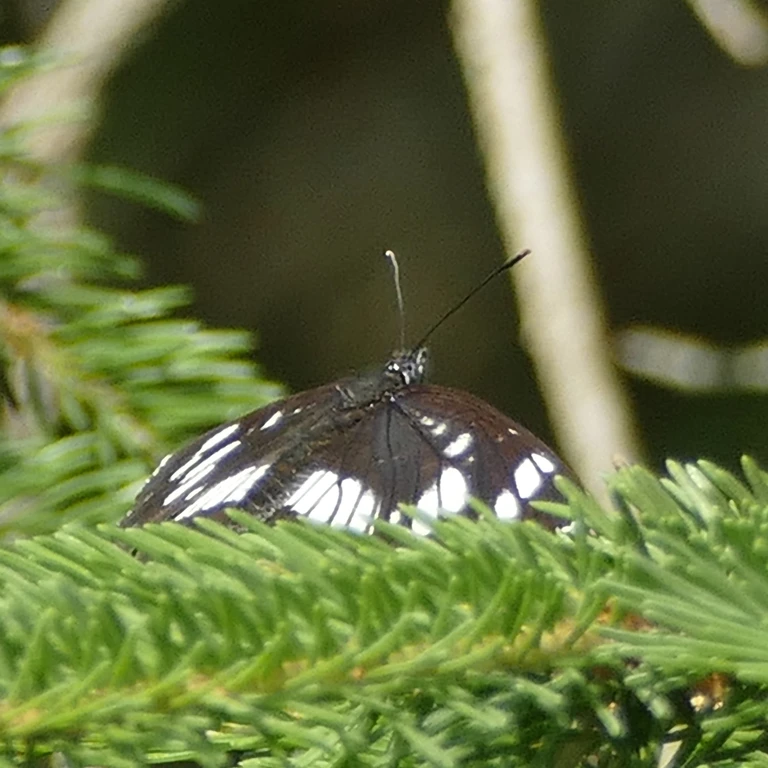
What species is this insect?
Neptis rivularis
